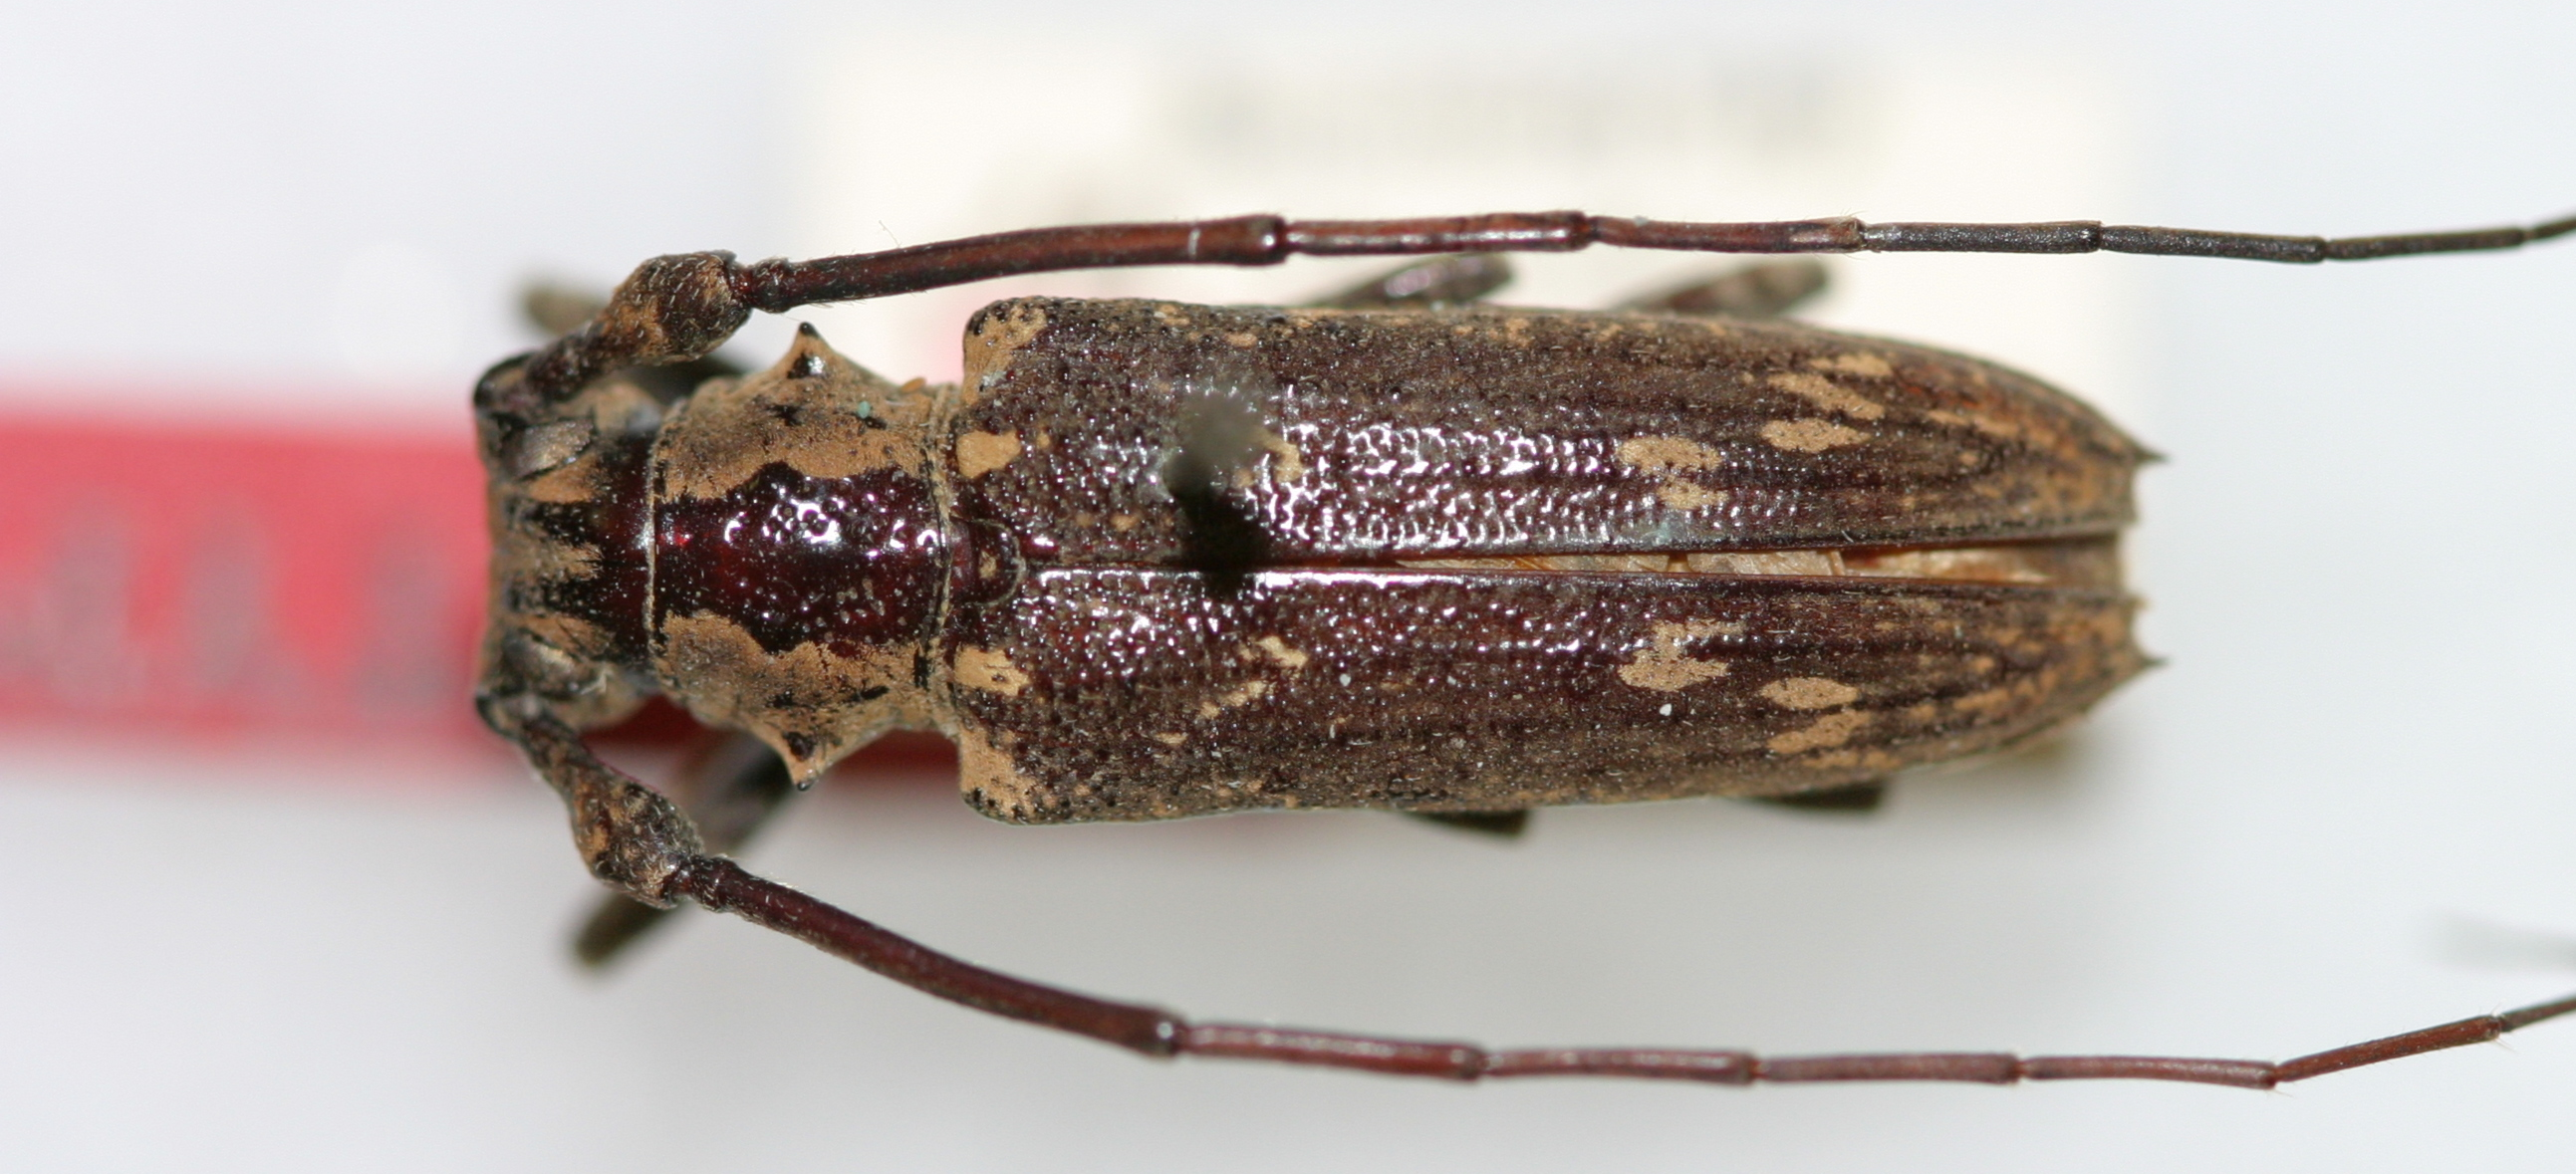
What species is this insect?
Mulciber undulatoides
